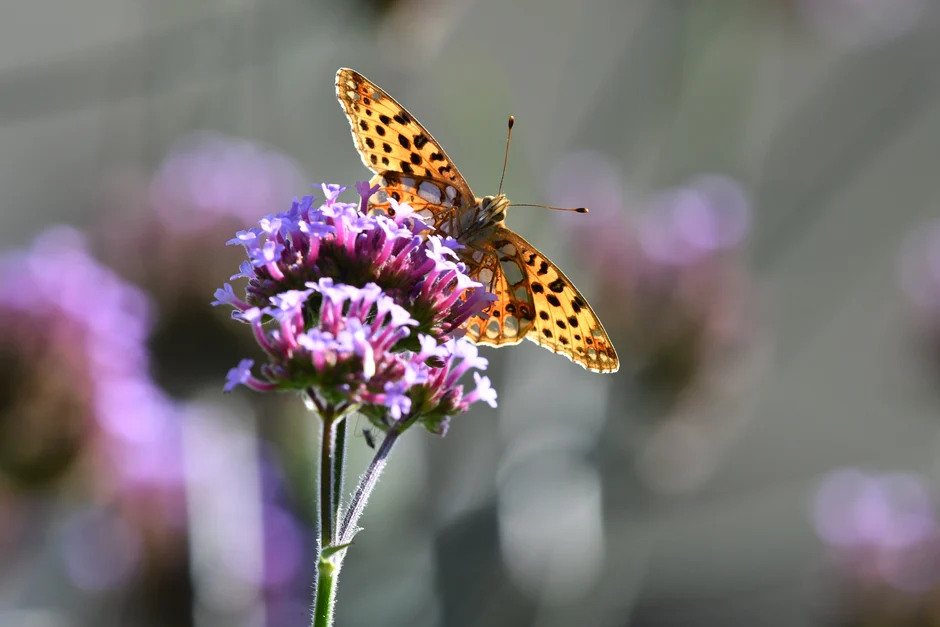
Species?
Issoria lathonia
